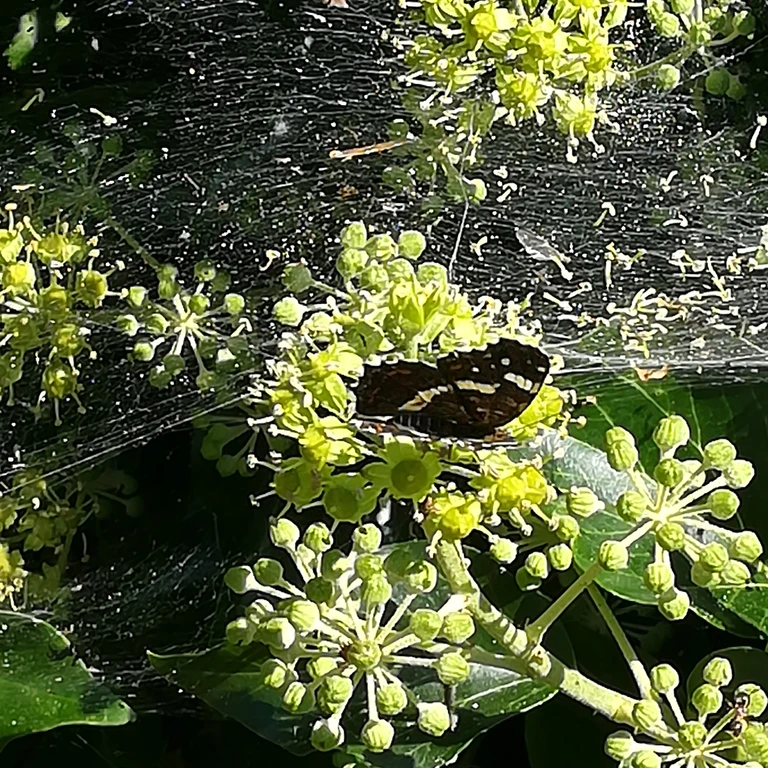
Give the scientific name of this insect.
Araschnia levana
